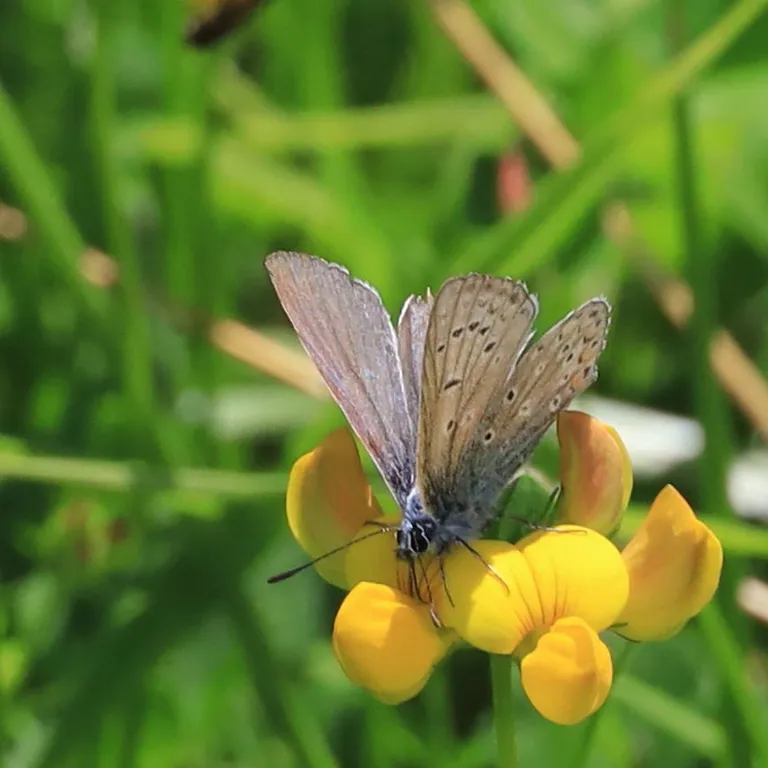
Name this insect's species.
Polyommatus icarus
